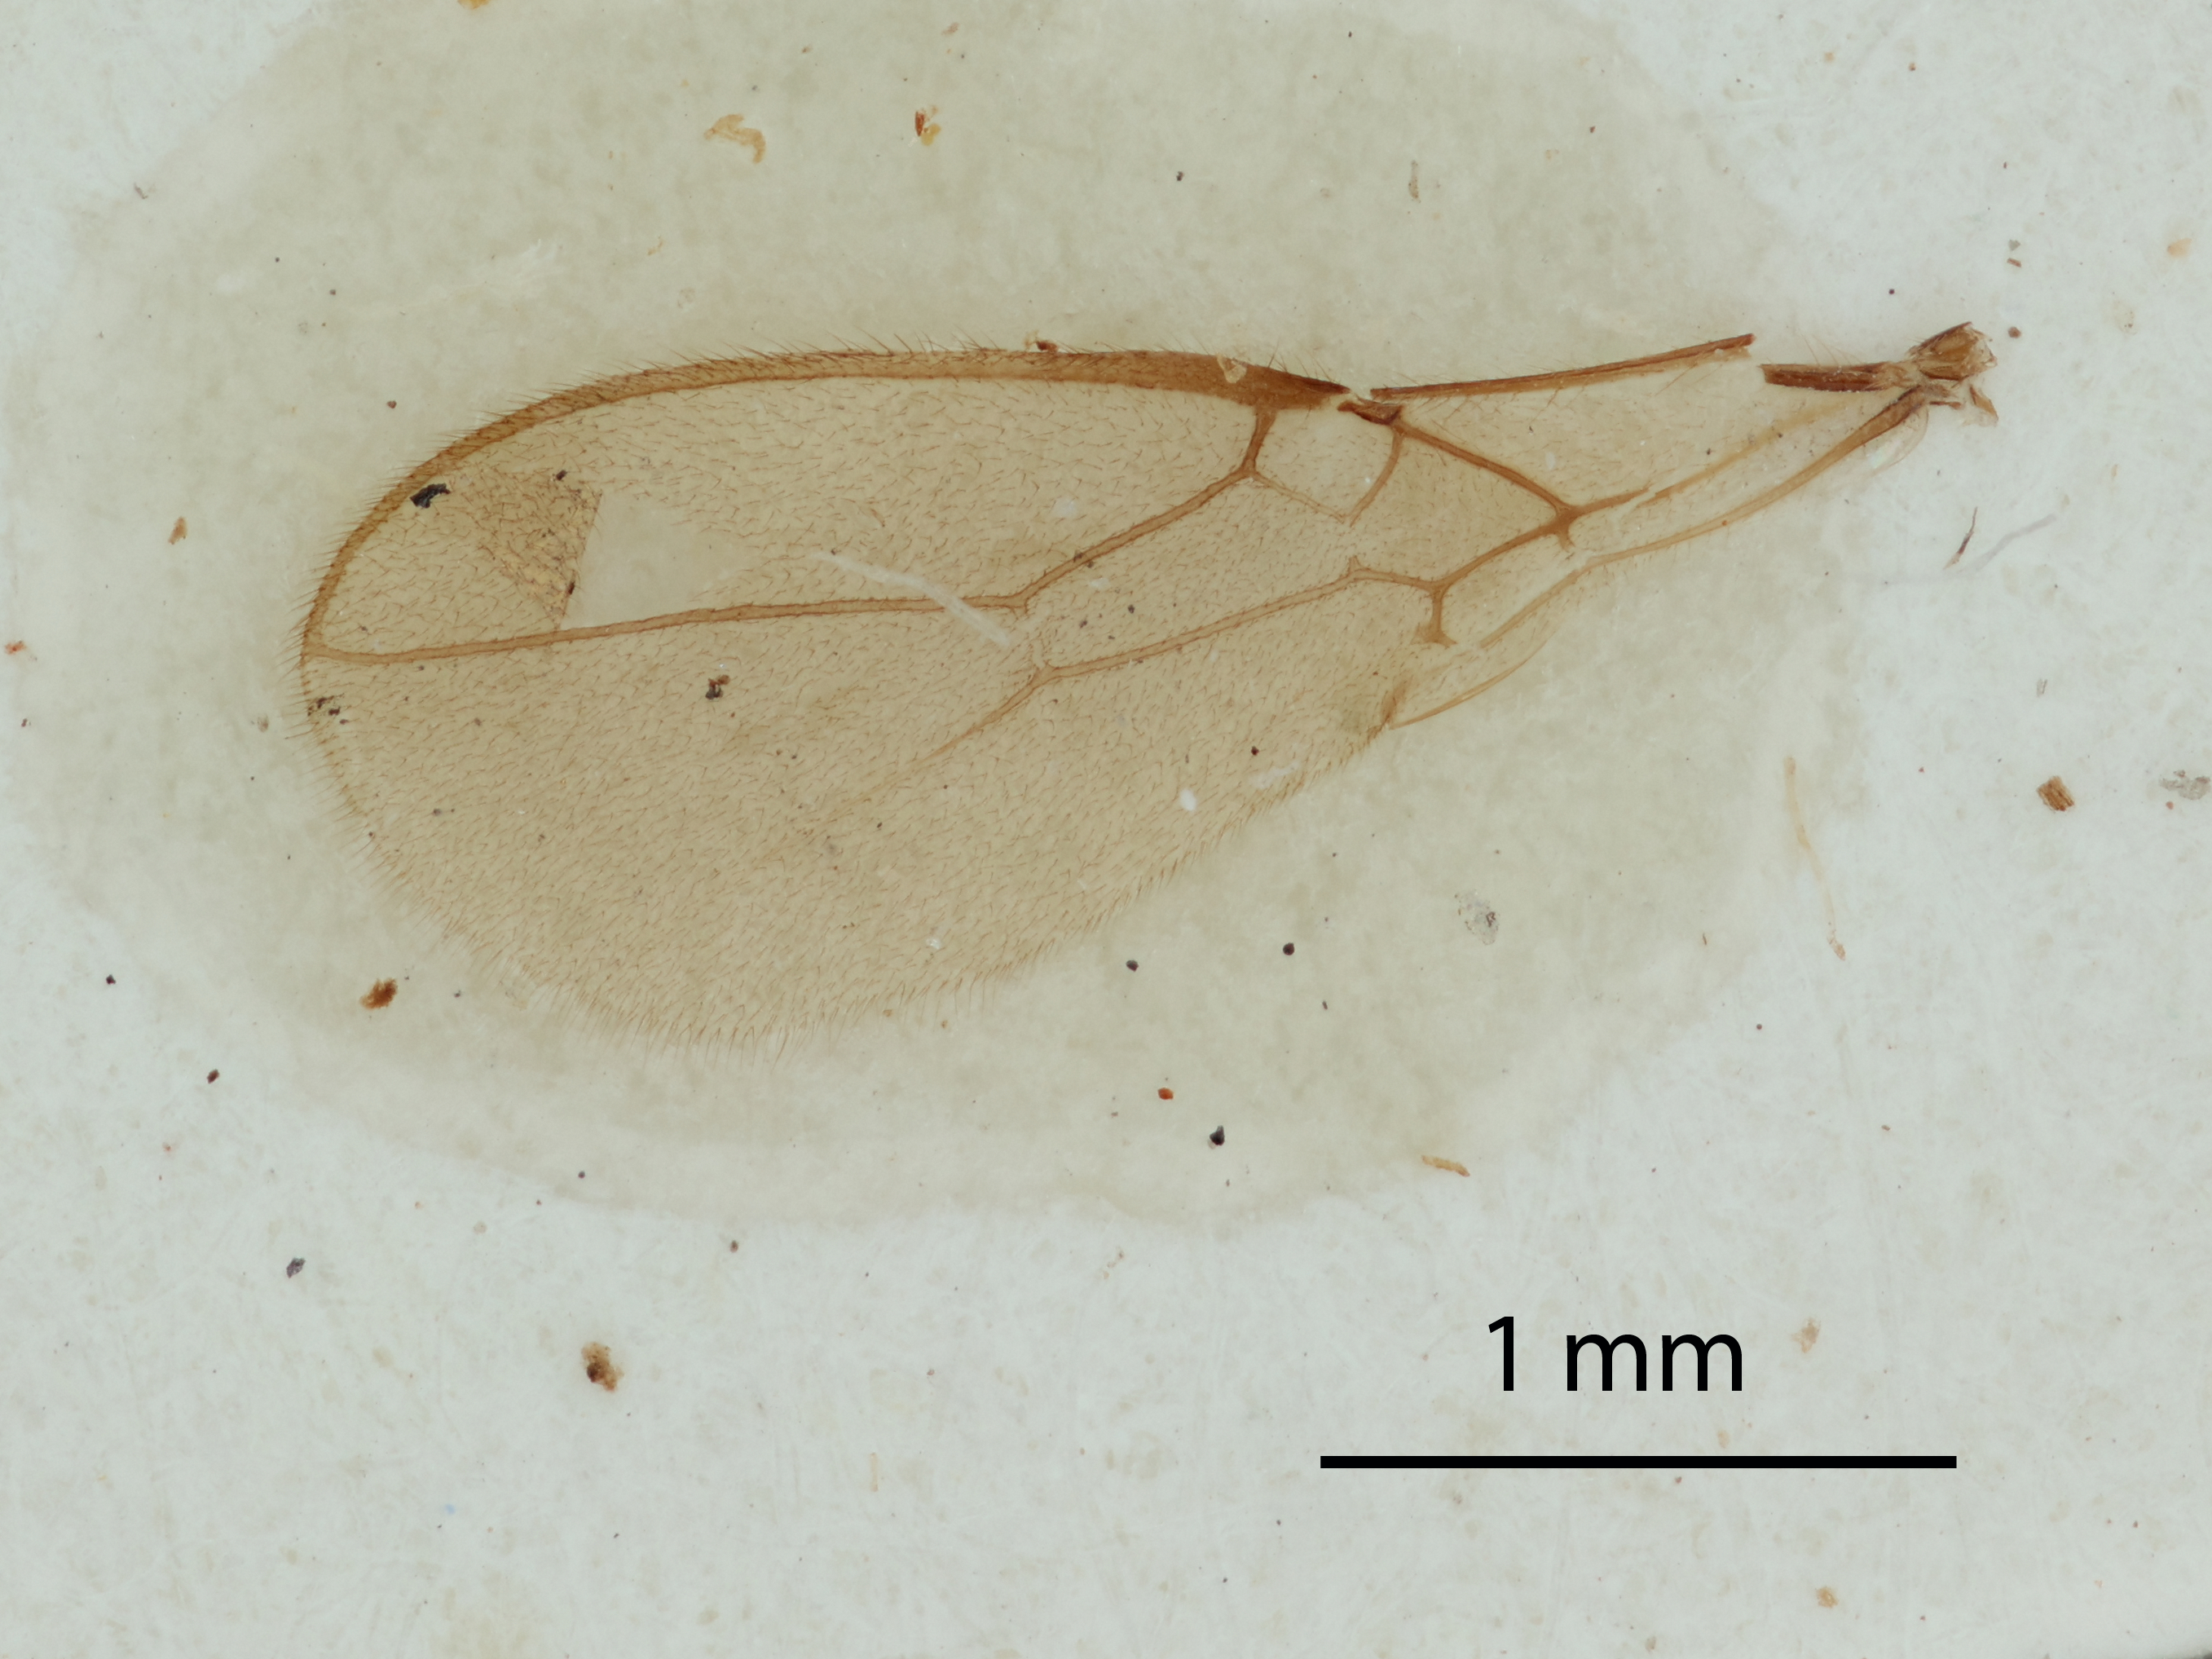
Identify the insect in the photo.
Aspilota sinibasis
